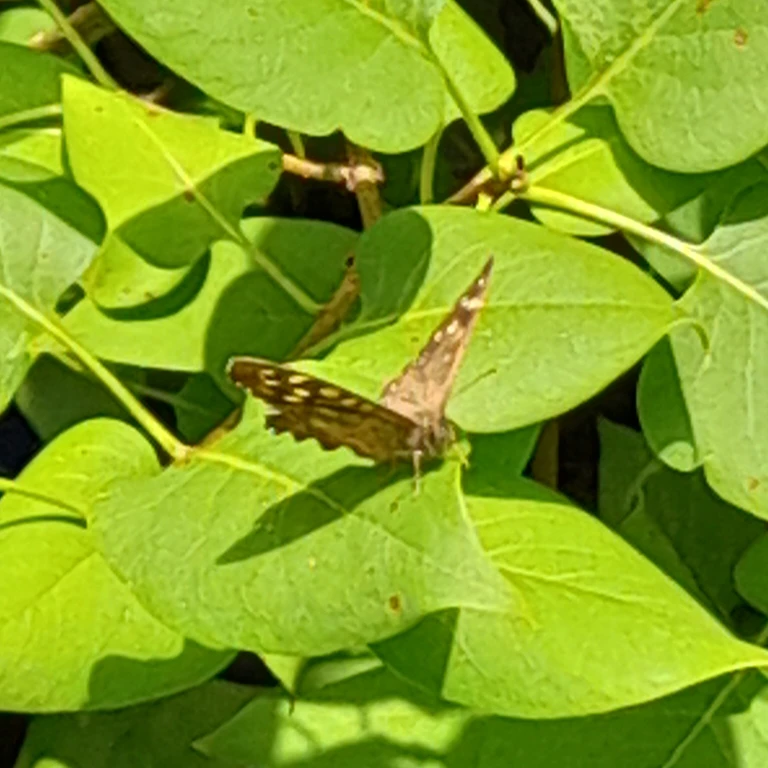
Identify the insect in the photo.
Pararge aegeria
